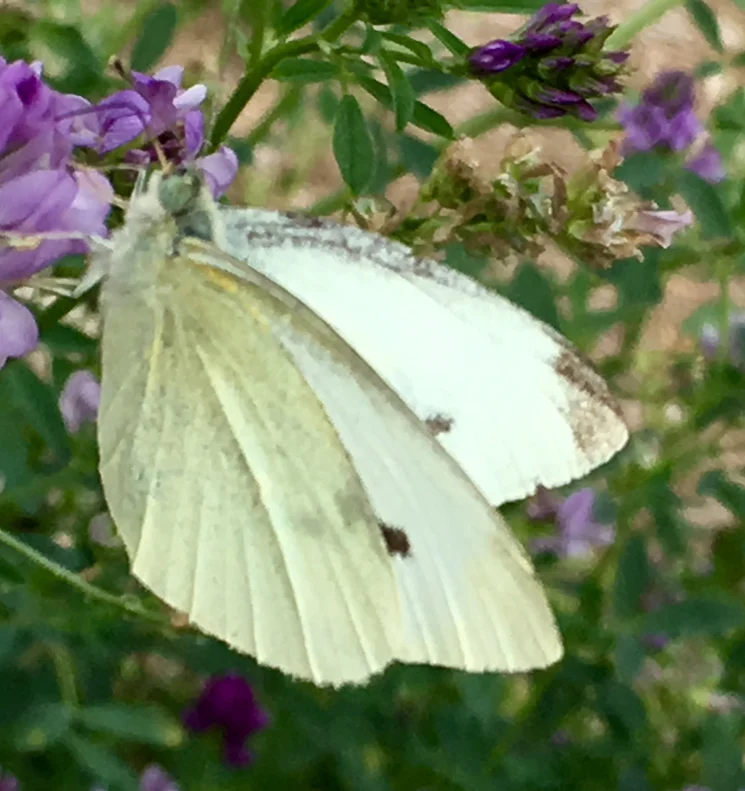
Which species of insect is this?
Pieris rapae
